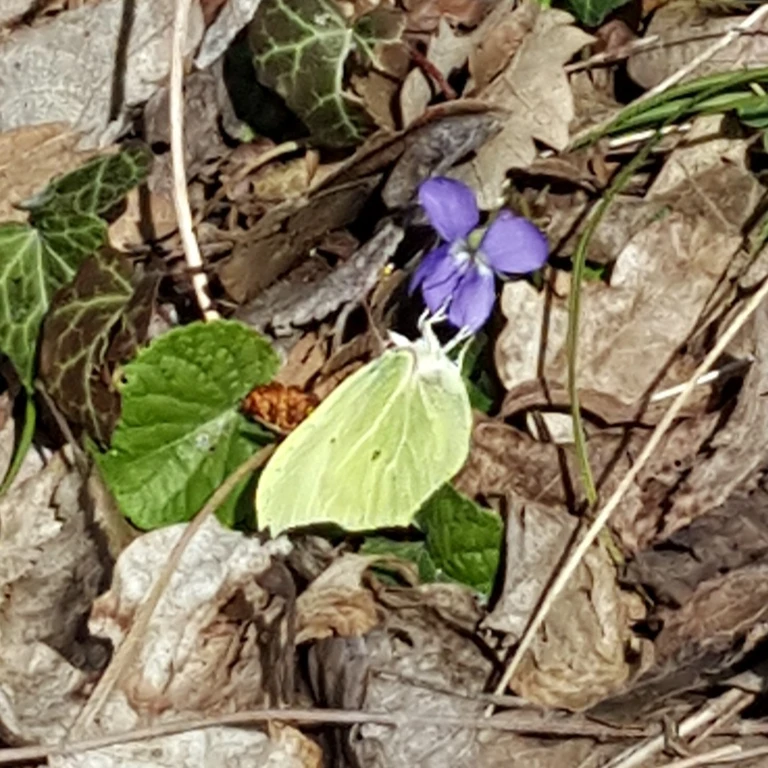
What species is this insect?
Gonepteryx rhamni
